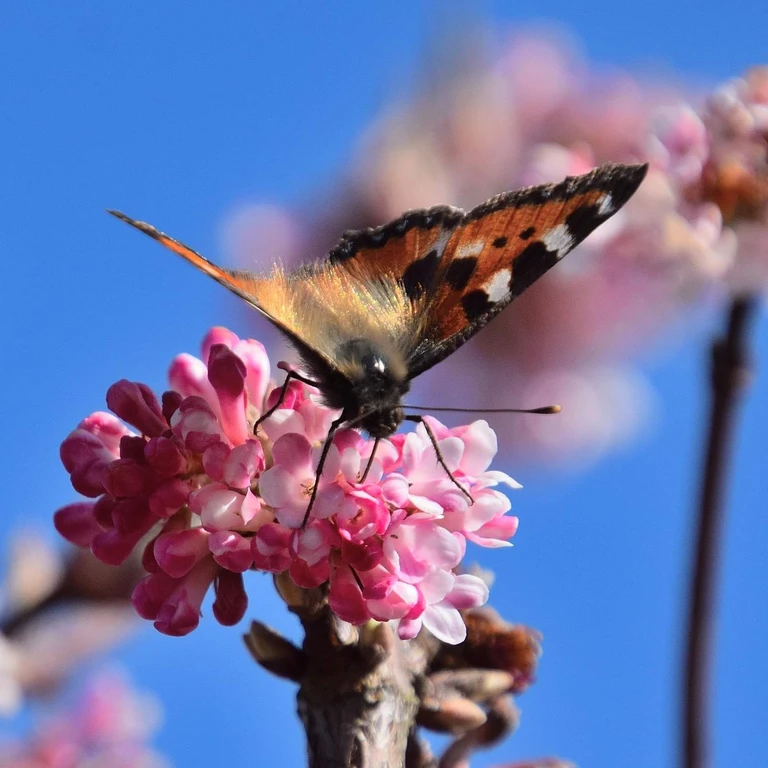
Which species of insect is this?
Aglais urticae
